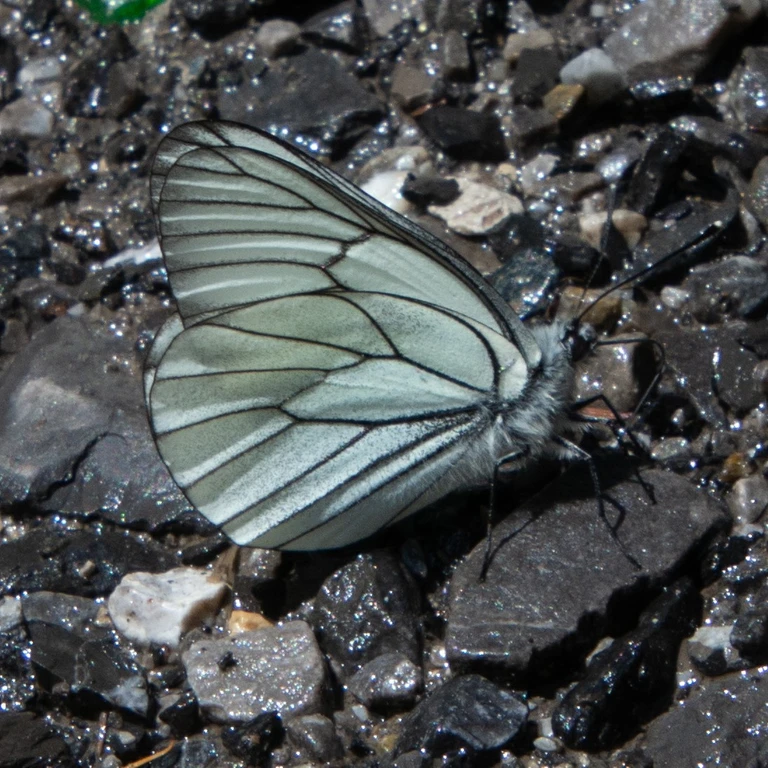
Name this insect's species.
Aporia crataegi
